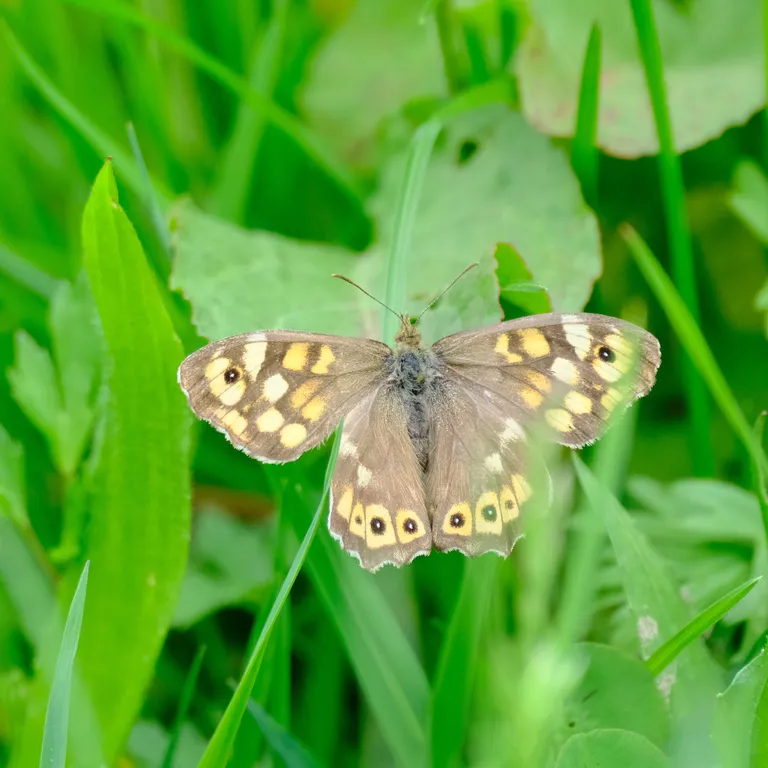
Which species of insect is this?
Pararge aegeria
